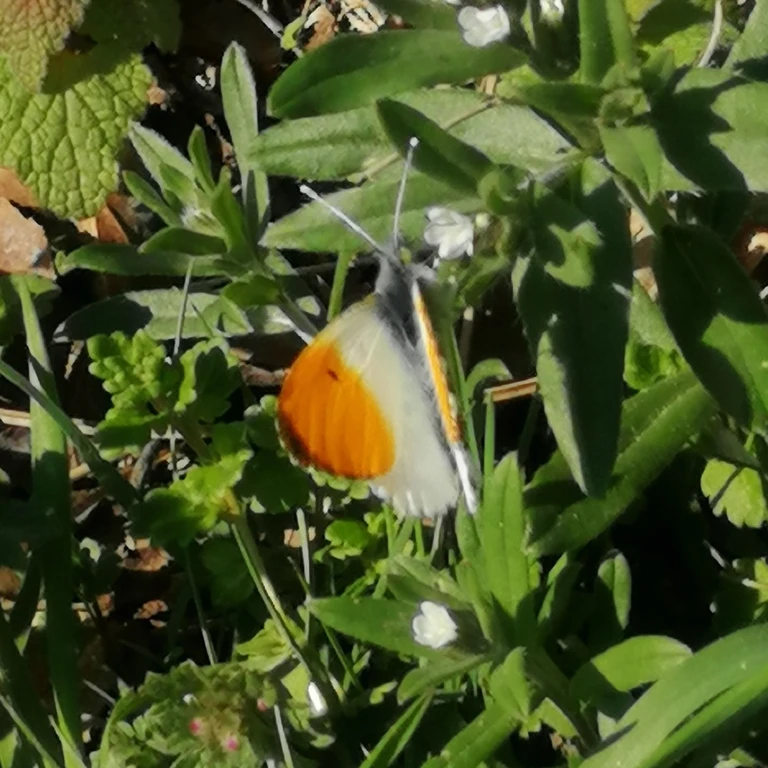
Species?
Anthocharis cardamines
